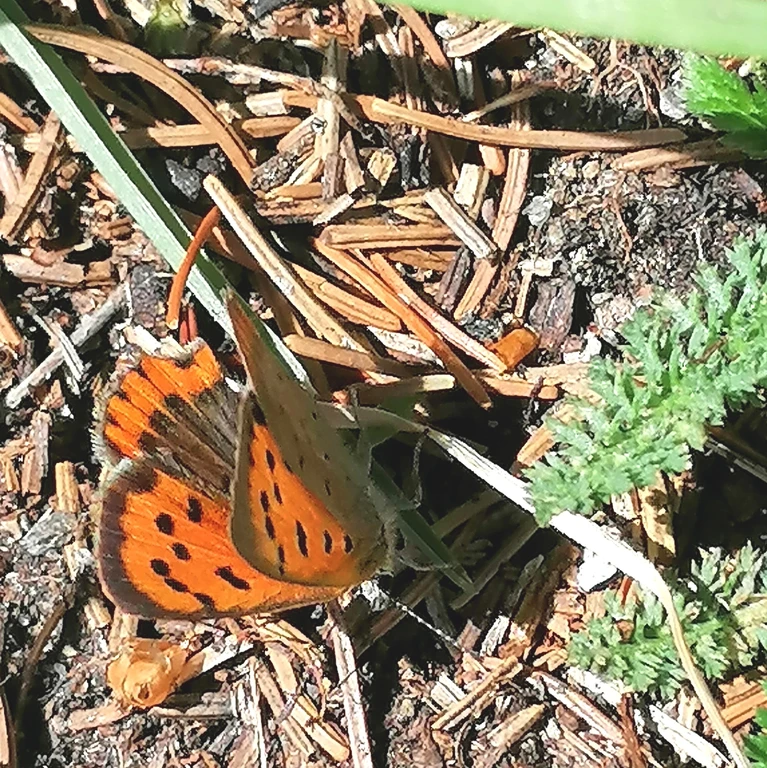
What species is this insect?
Lycaena phlaeas
